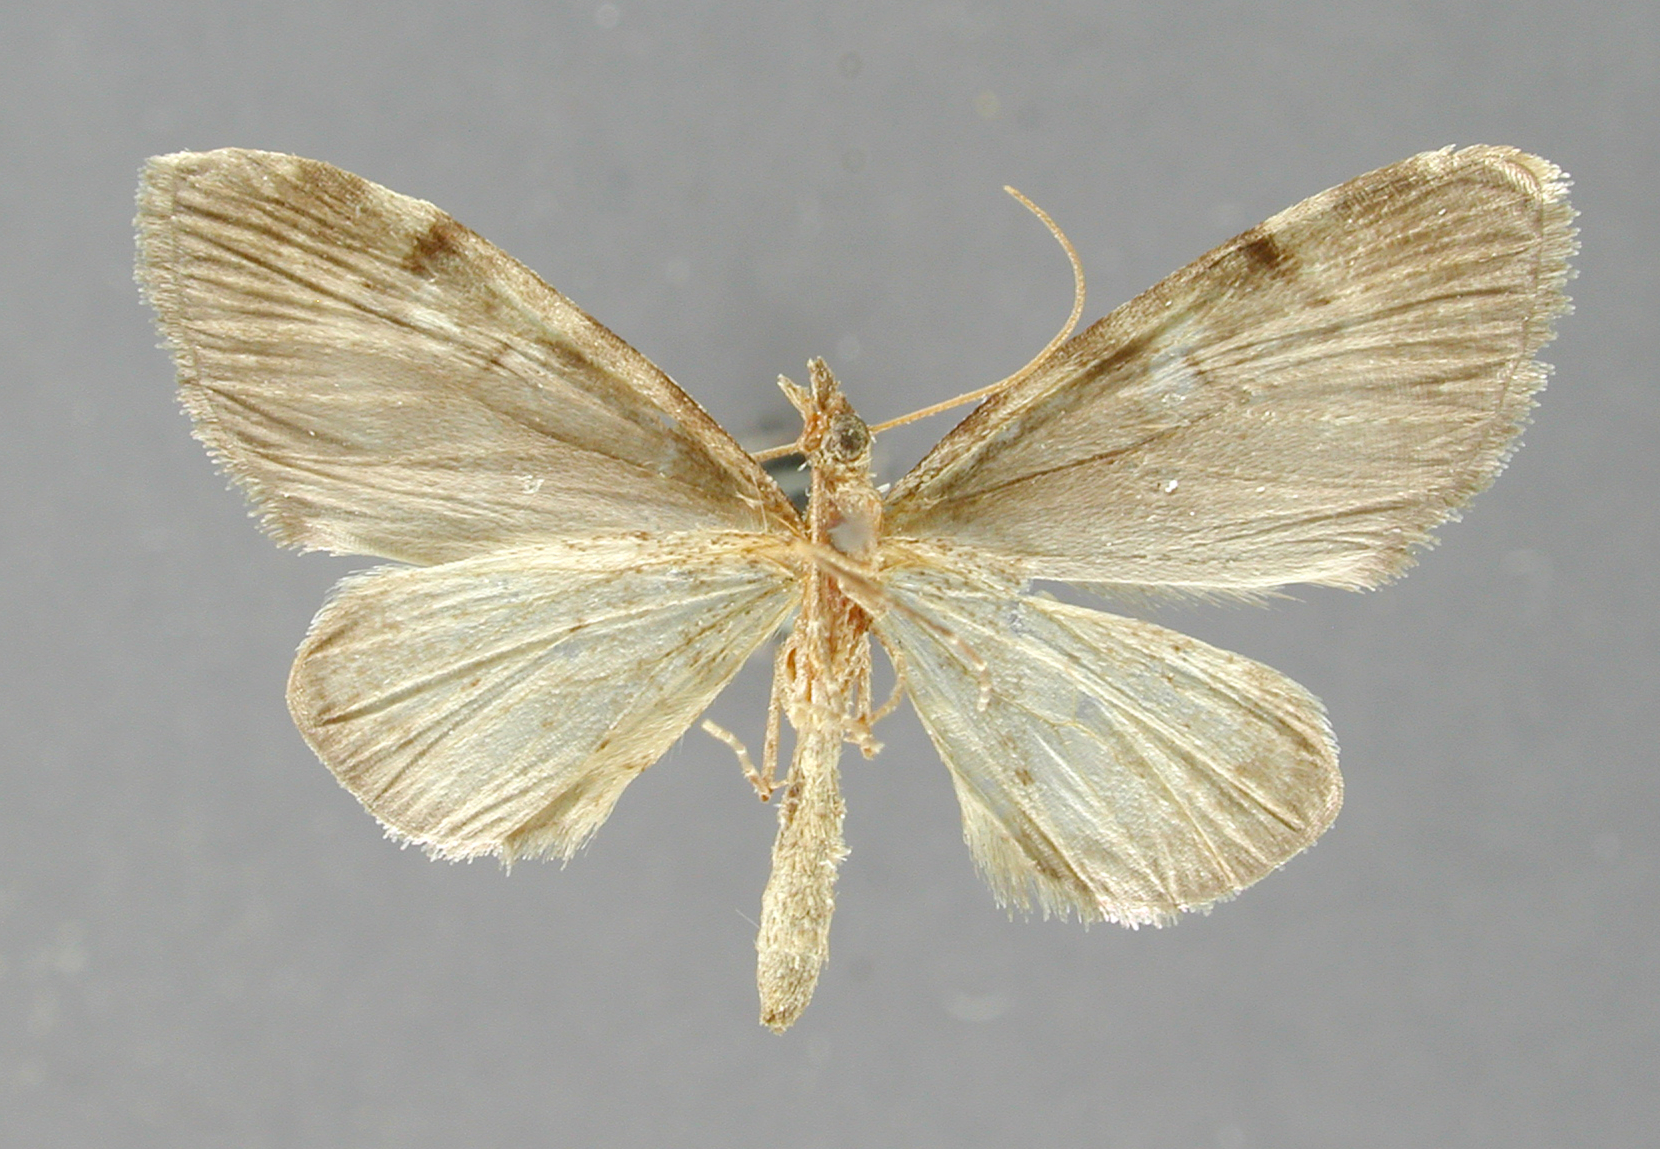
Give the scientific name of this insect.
Perizoma mollis
